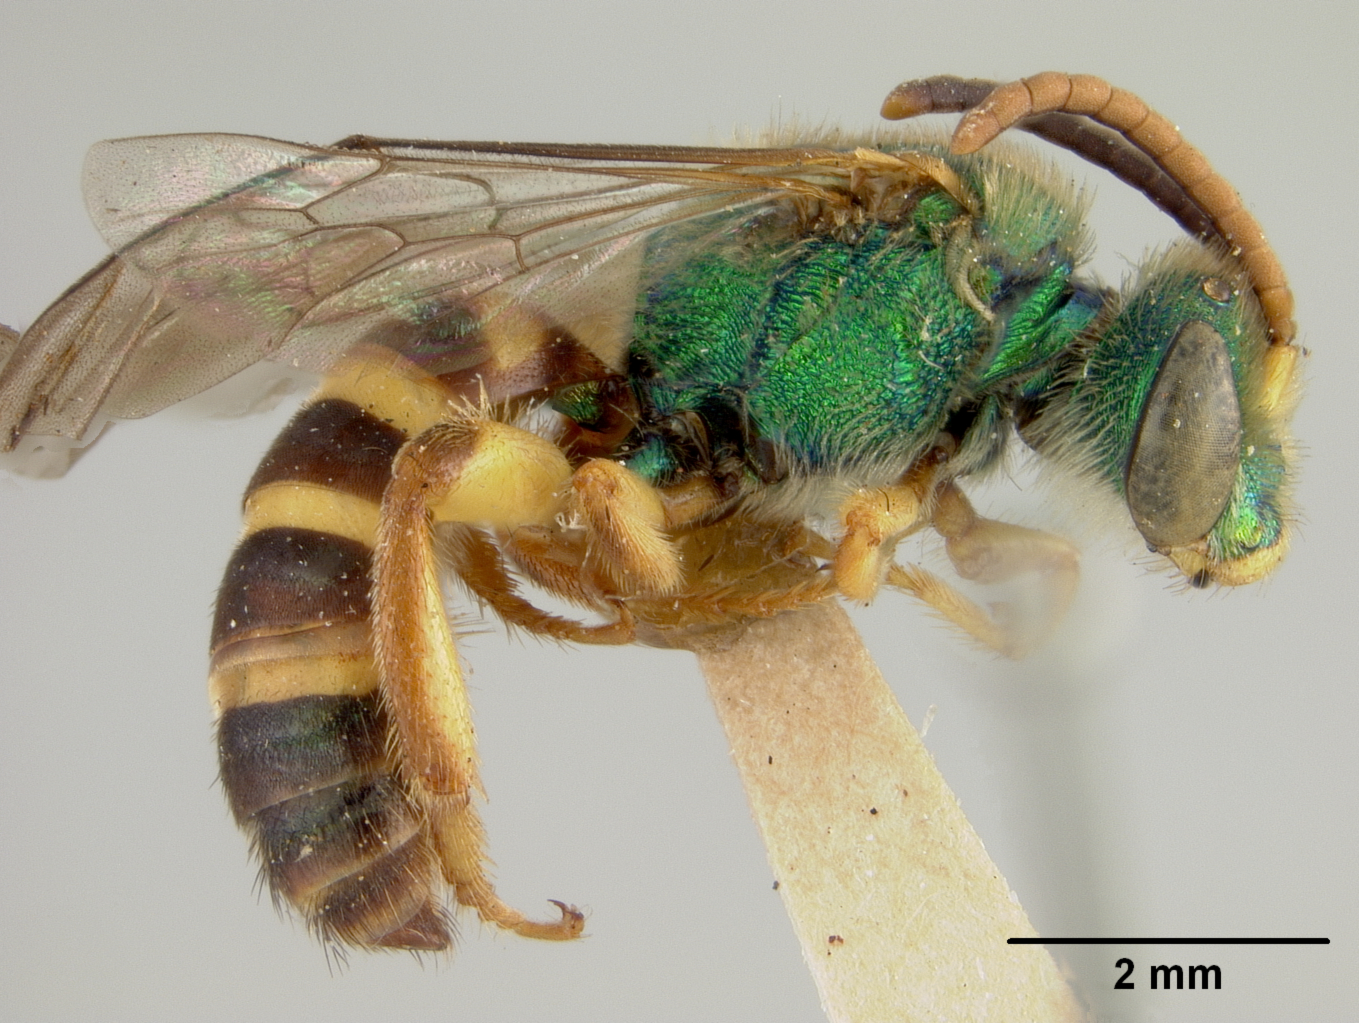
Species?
Agapostemon radiatus
